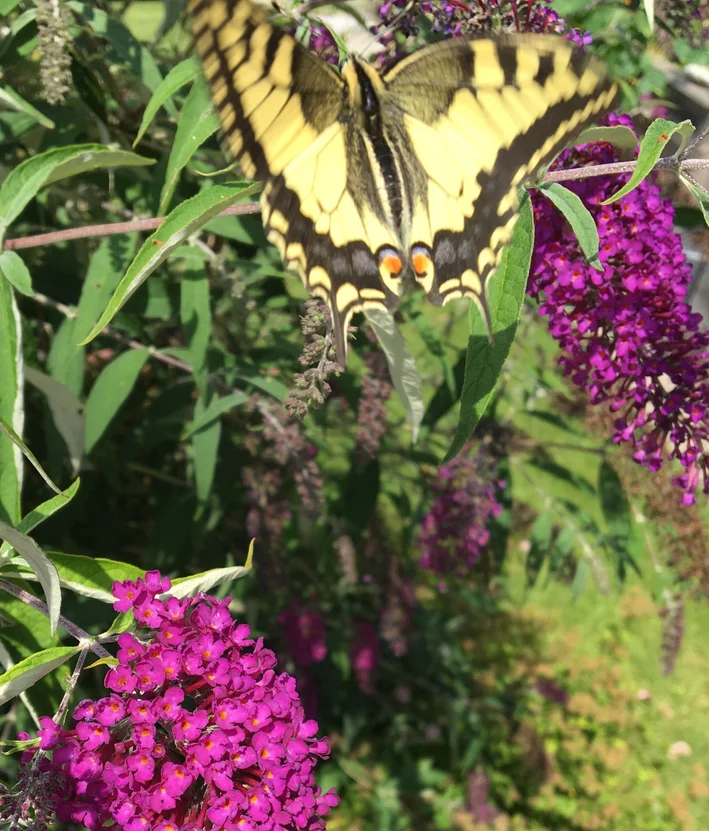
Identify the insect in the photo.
Papilio machaon
